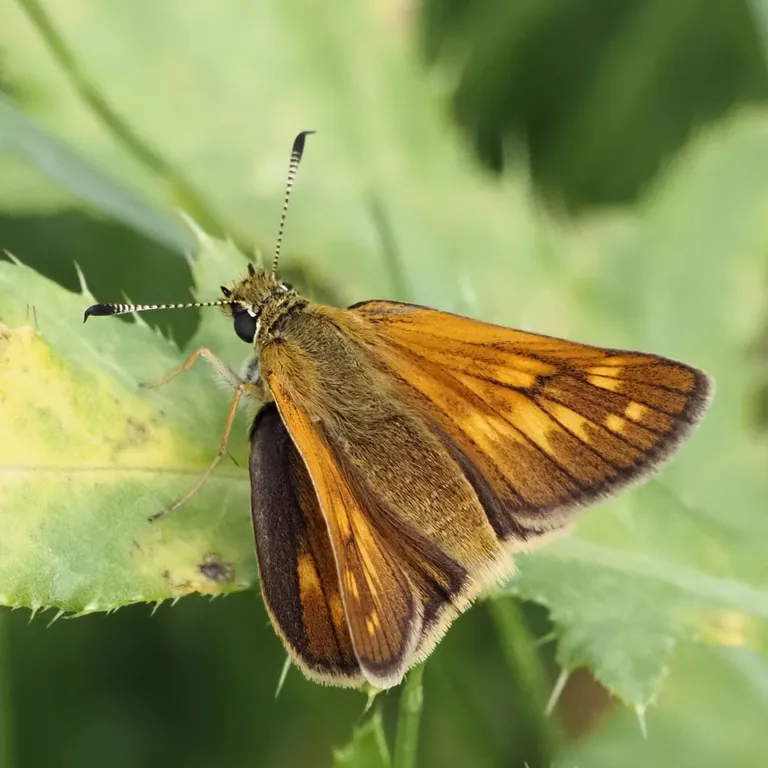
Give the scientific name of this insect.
Ochlodes sylvanus (also Ochlodes venata)
